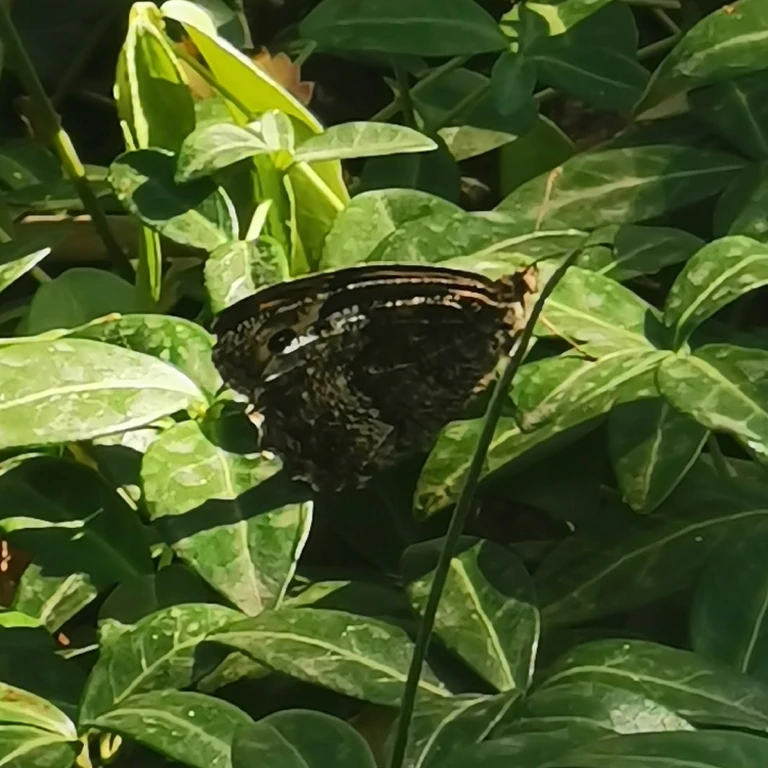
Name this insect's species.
Hipparchia semele
